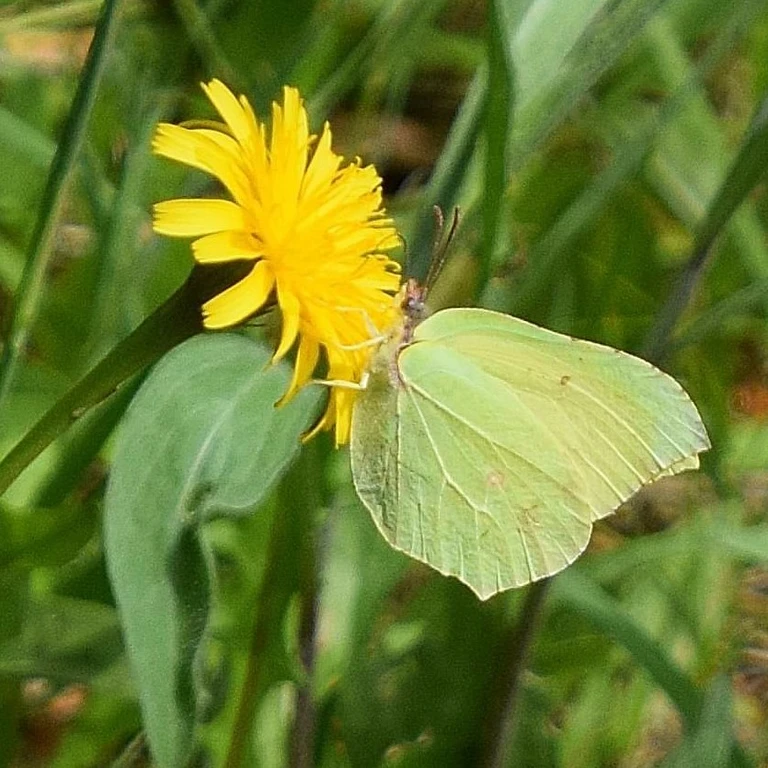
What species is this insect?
Gonepteryx rhamni
